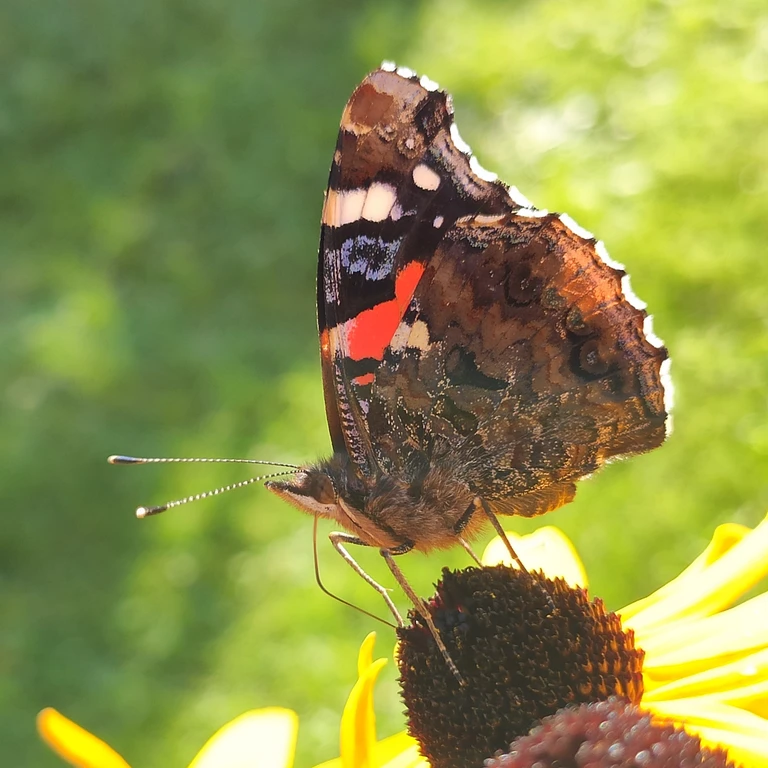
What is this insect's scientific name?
Vanessa atalanta
